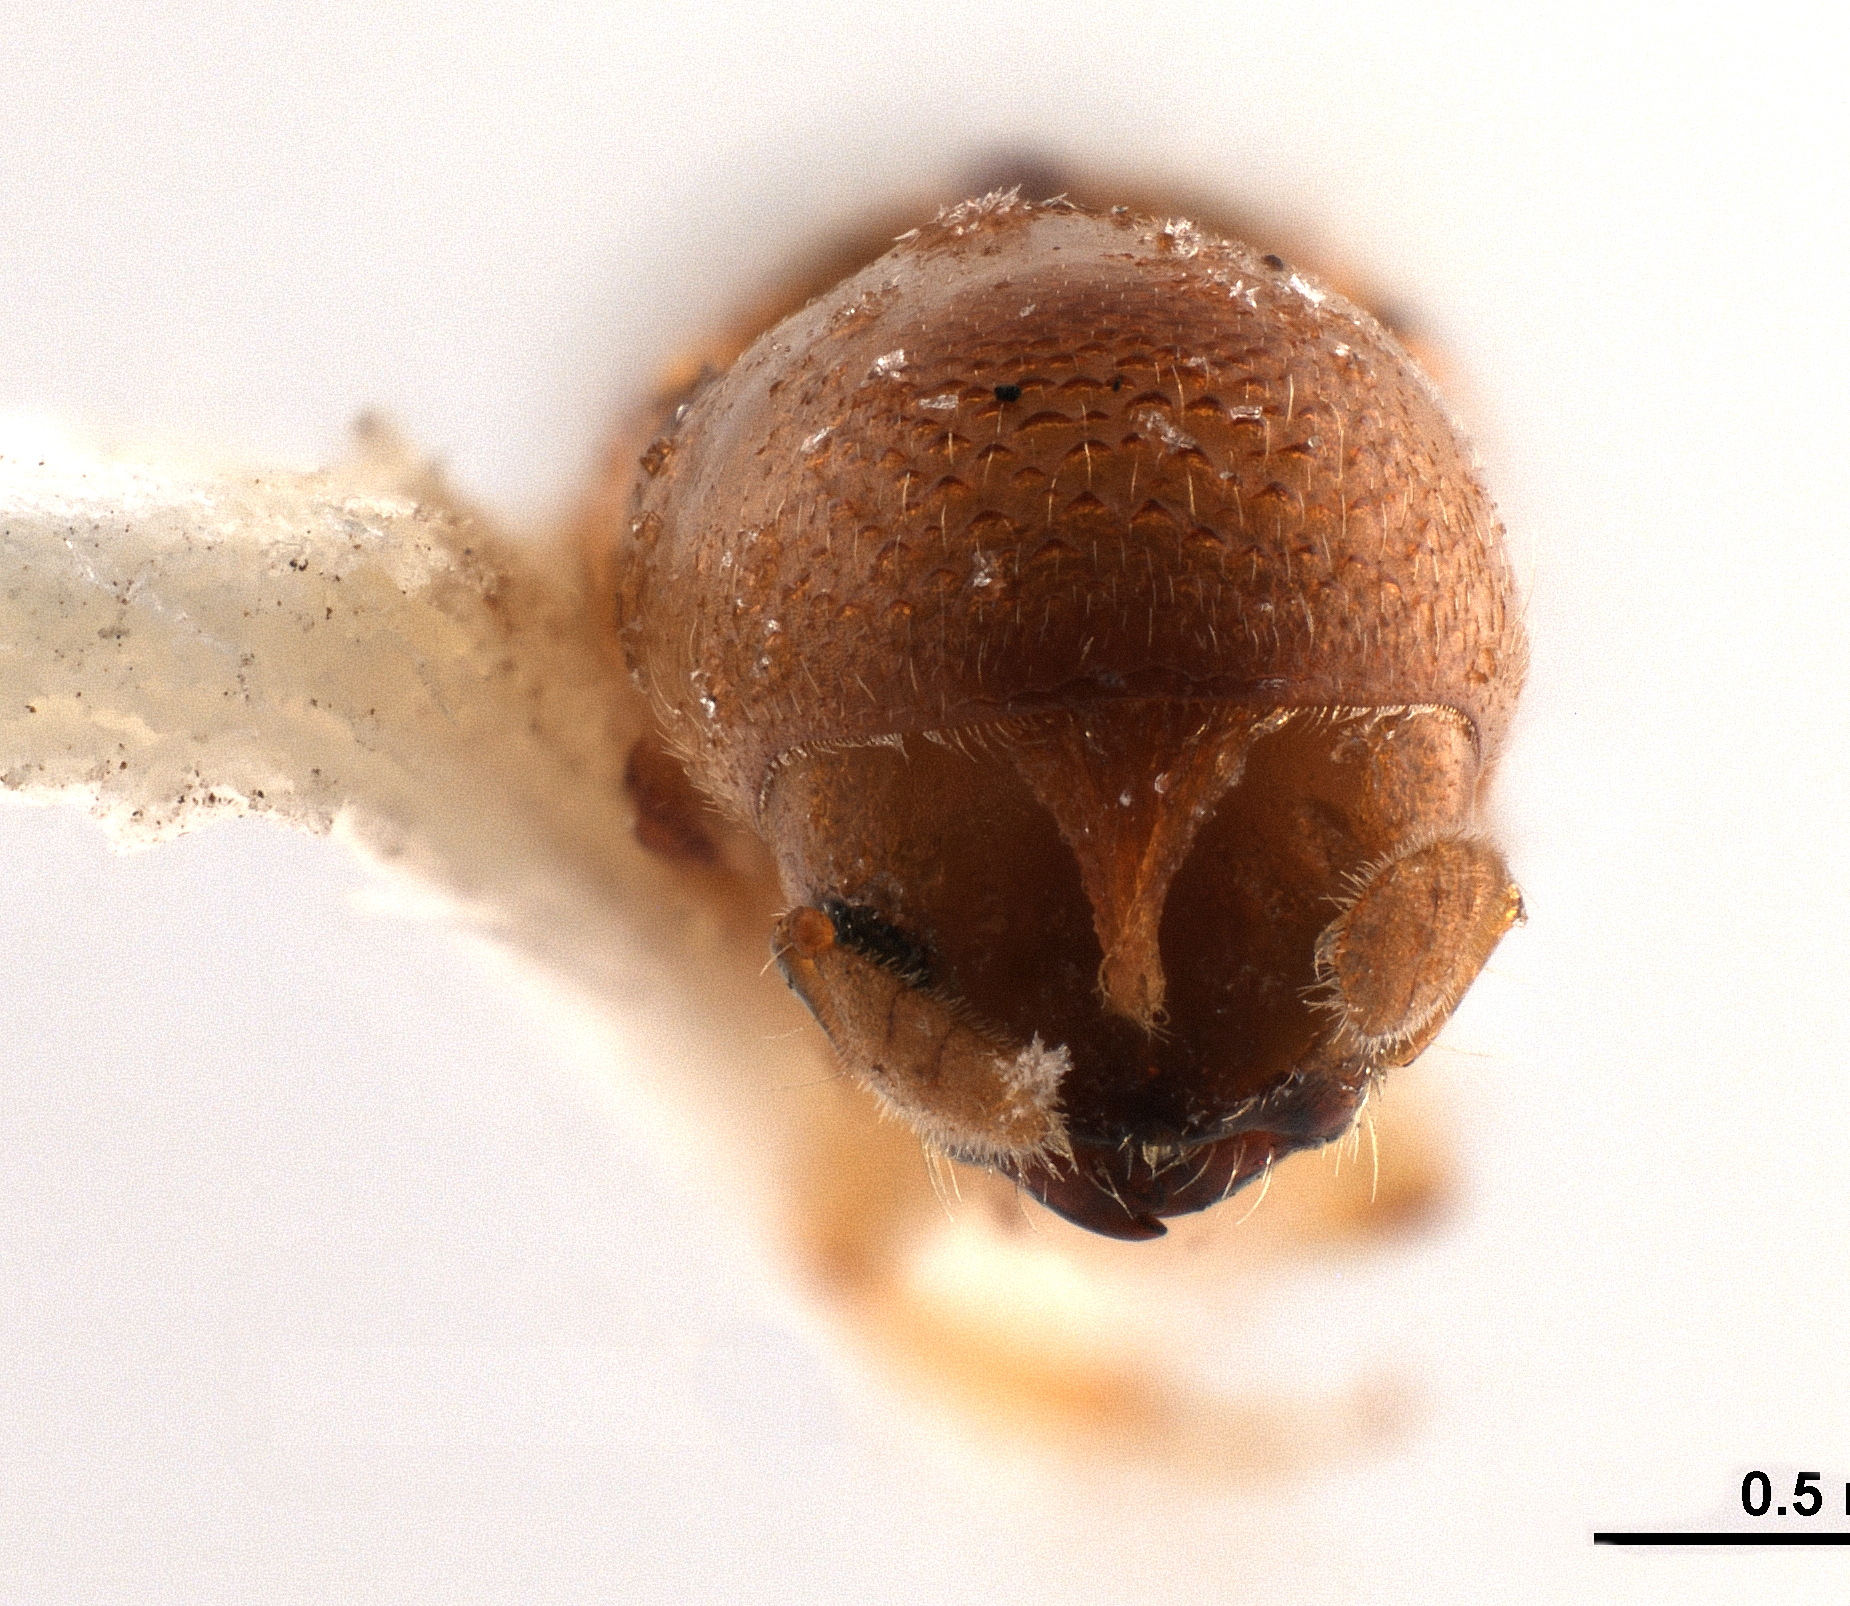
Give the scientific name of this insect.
Corthylocurus tuberculifer
